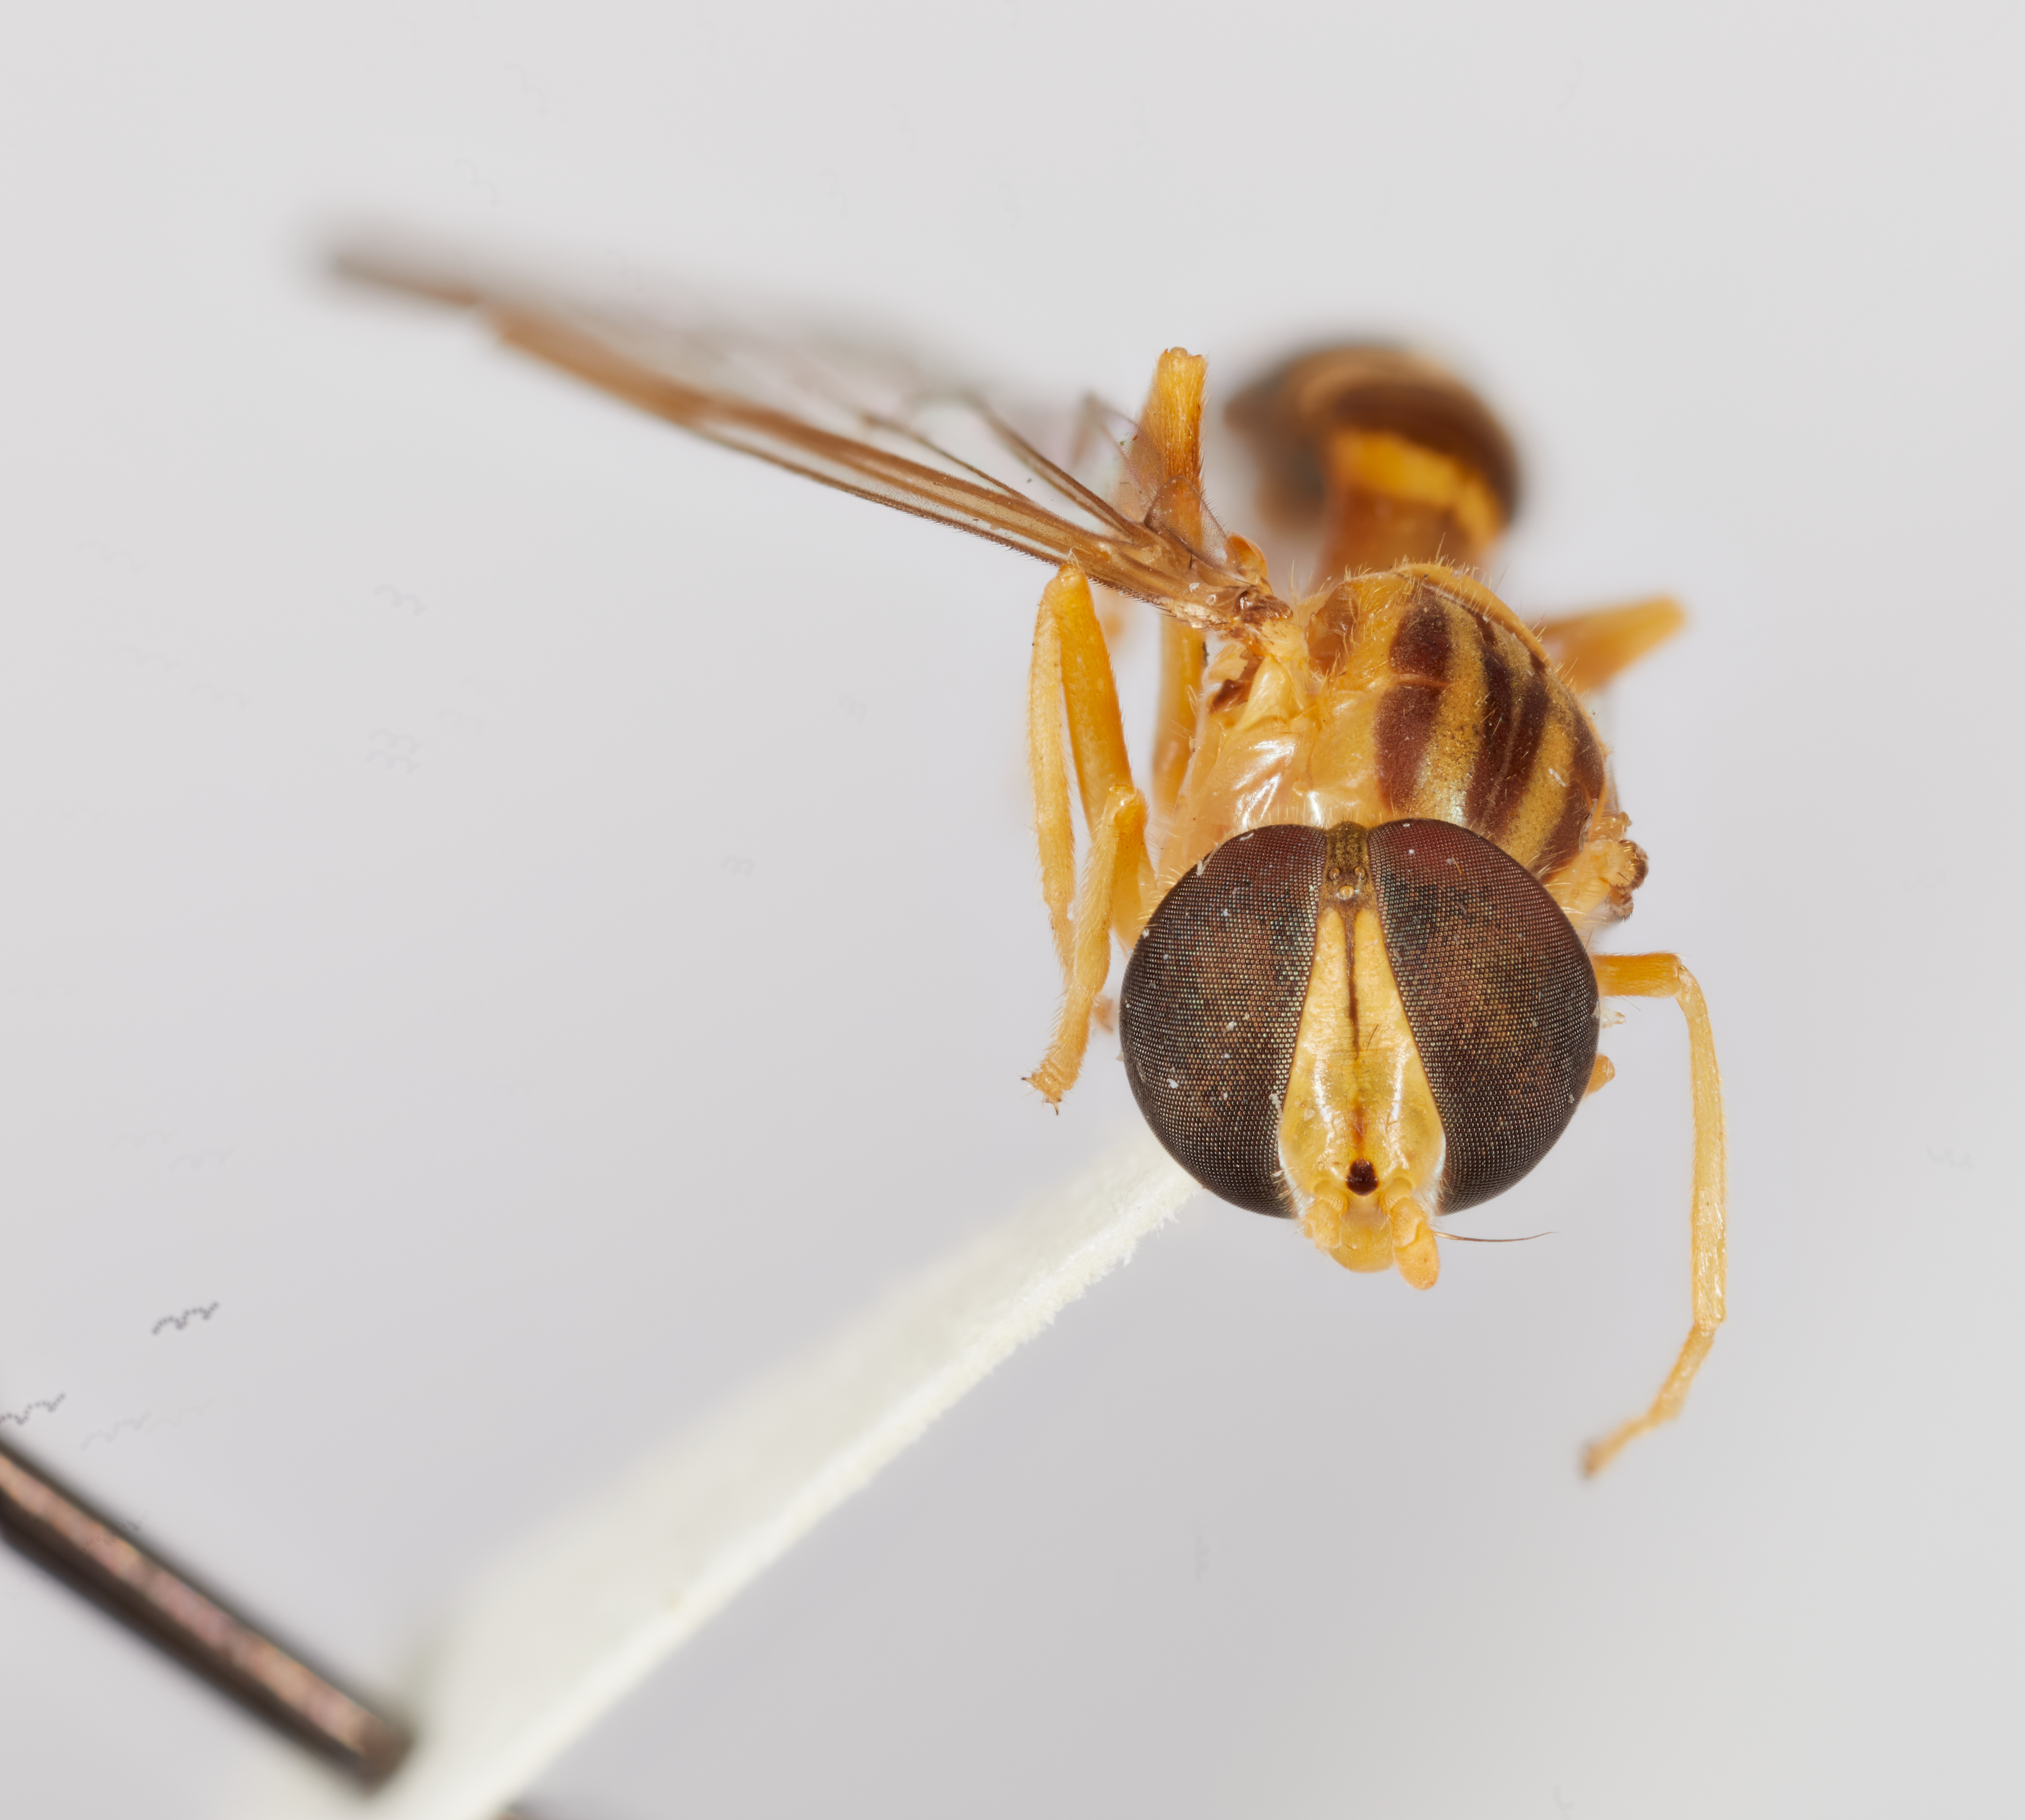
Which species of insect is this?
Baccha pumila
